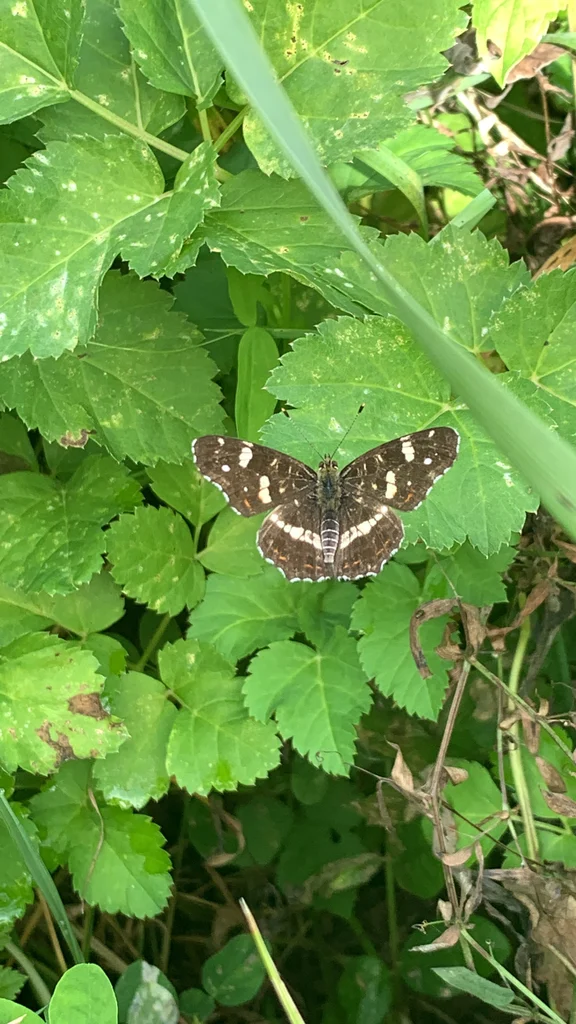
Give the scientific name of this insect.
Araschnia levana
